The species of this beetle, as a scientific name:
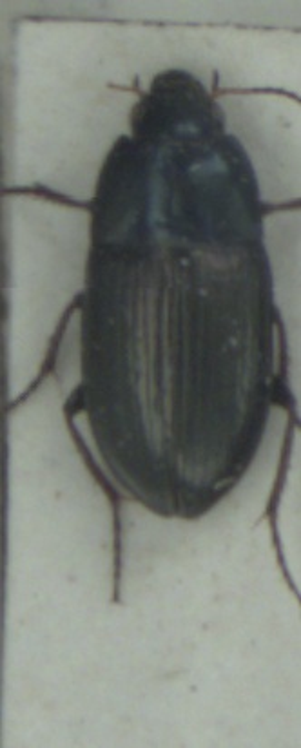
Amara aenea
